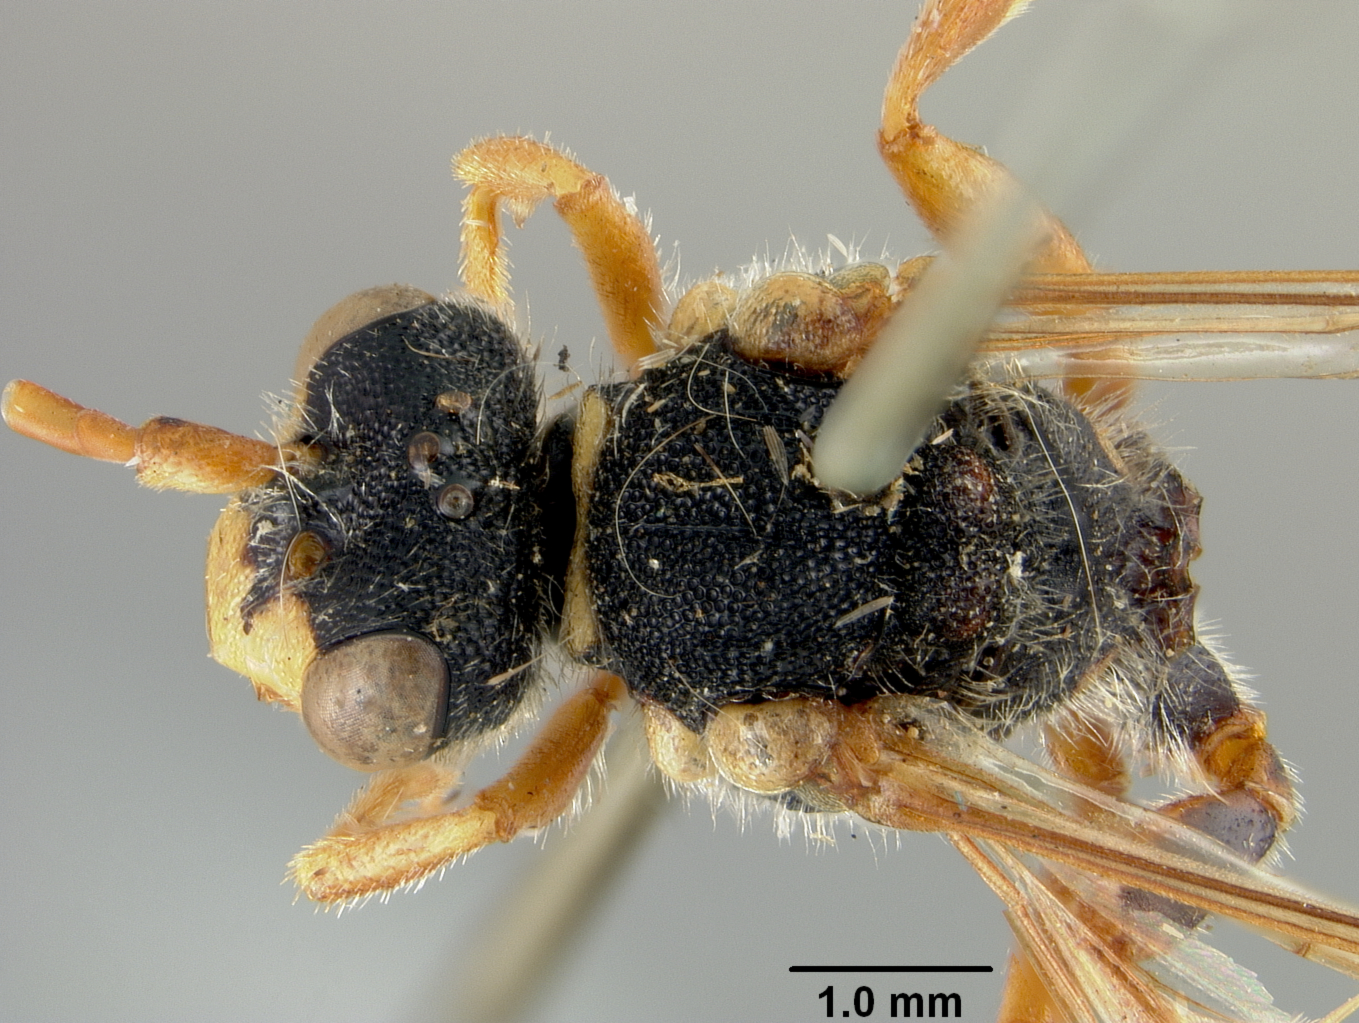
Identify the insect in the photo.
Nomada gillettei
